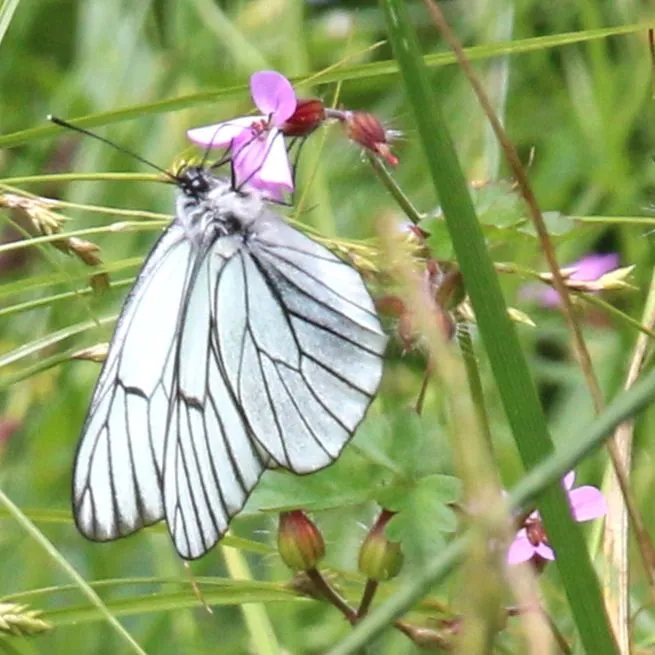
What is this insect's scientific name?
Aporia crataegi
